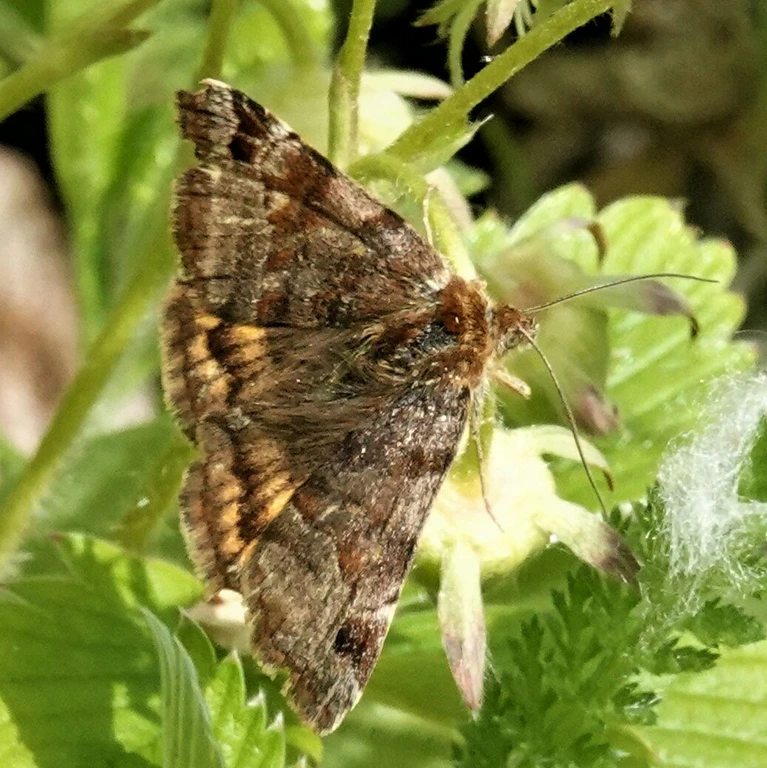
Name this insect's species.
Euclidia glyphica
